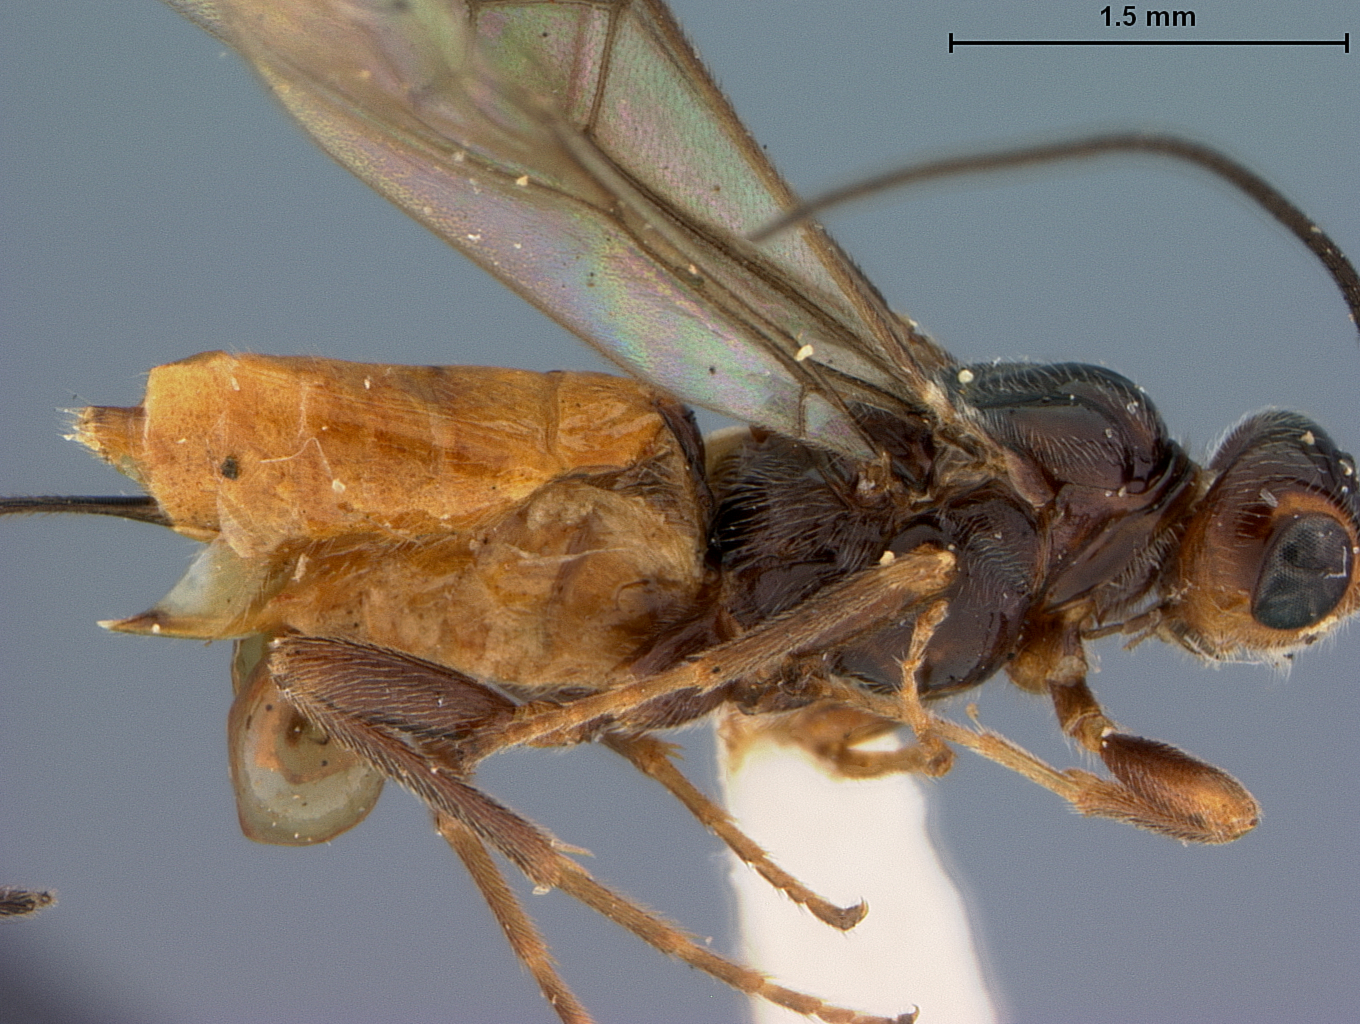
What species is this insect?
Coeloides dendroctoni
